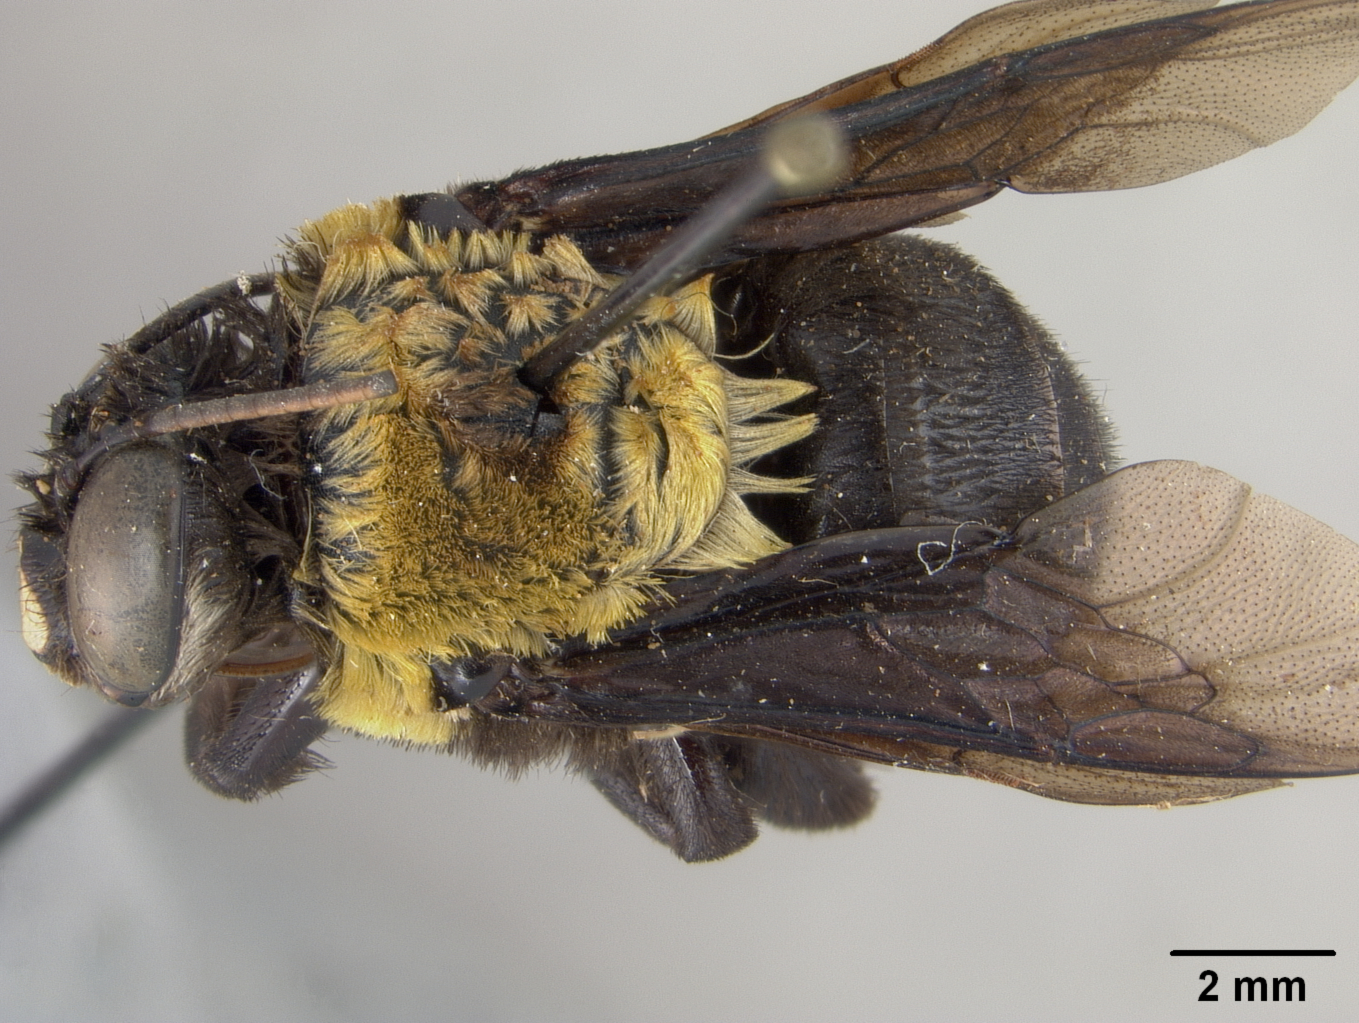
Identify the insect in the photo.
Centris calloxantha
